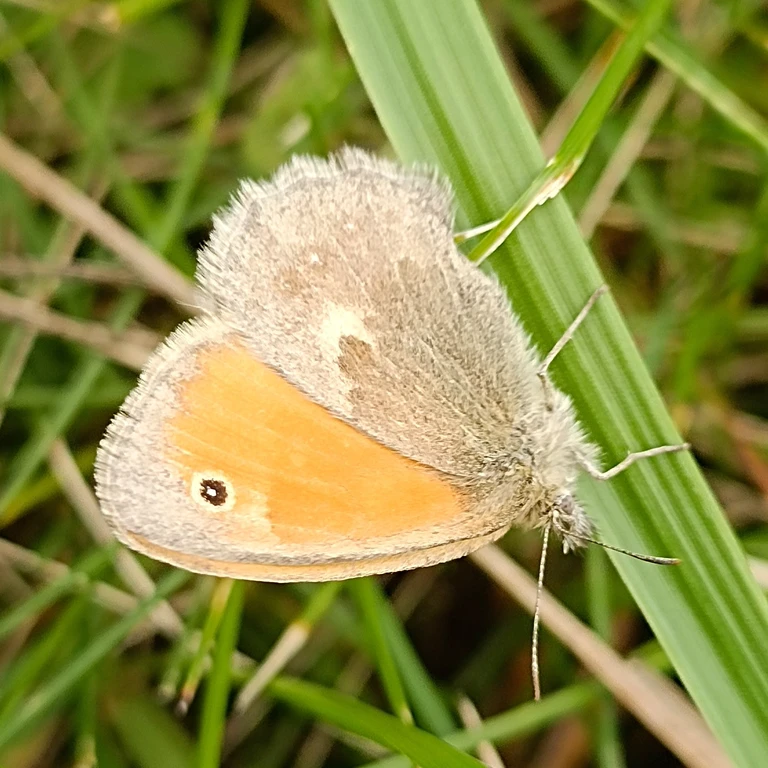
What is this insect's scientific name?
Coenonympha pamphilus
